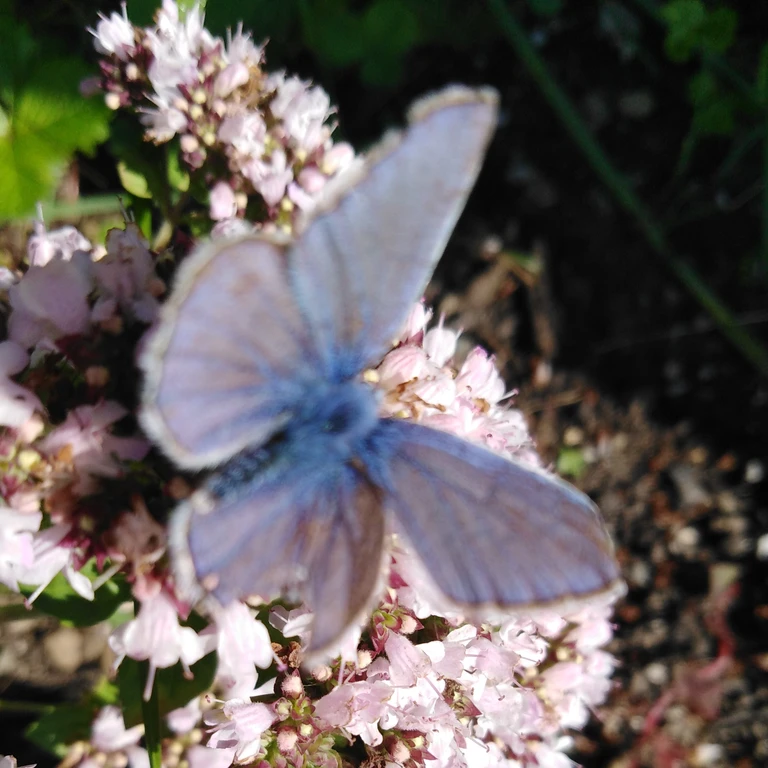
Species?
Polyommatus icarus
